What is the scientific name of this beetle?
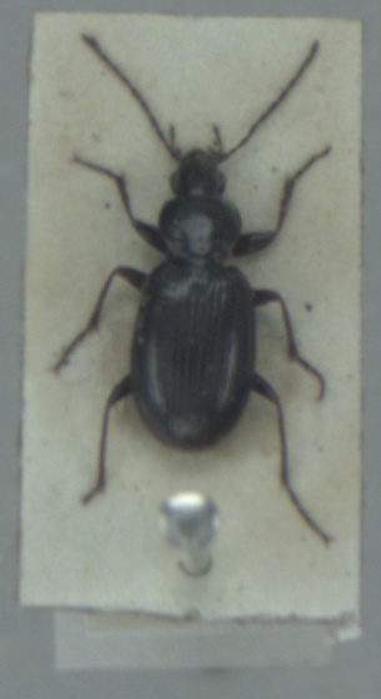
Agonum fuliginosum
